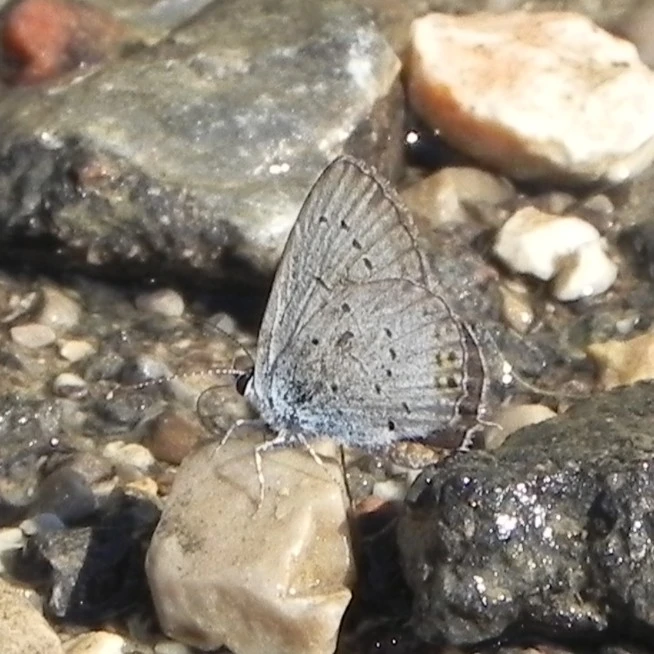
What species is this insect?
Cupido argiades (also Elkalyce argiades)
